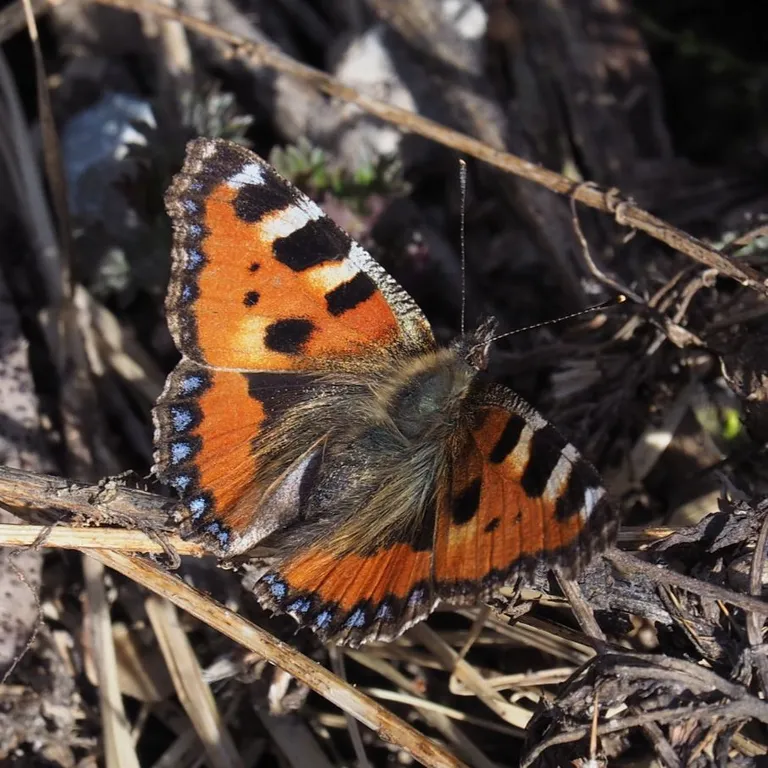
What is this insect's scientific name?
Aglais urticae
